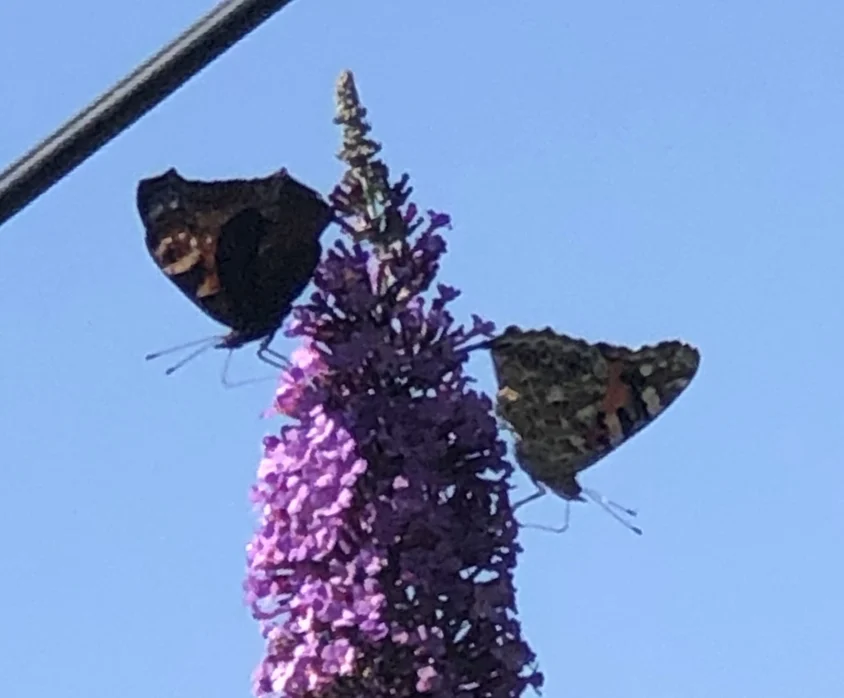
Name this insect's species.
Aglais io
